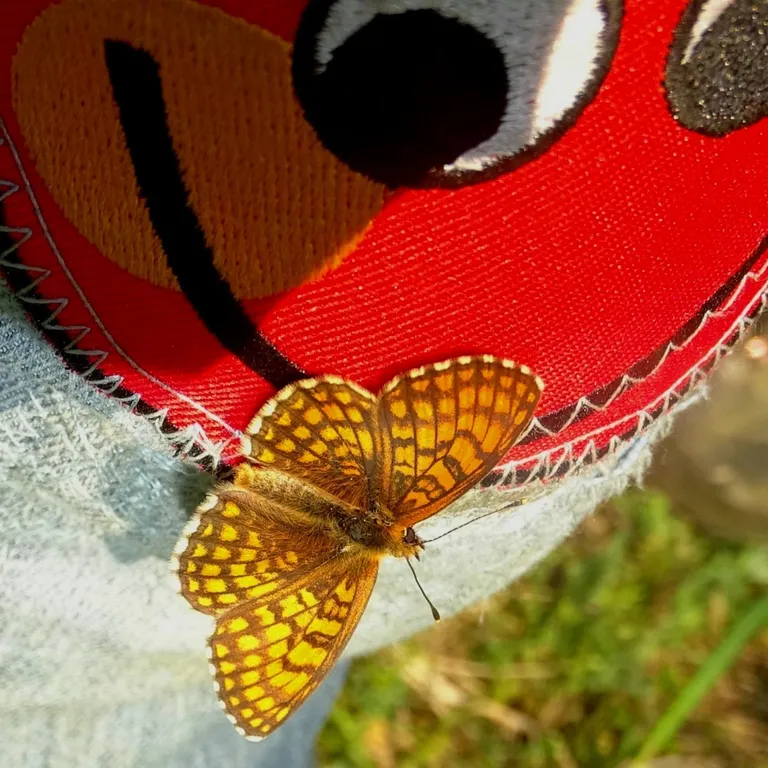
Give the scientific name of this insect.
Melitaea athalia
